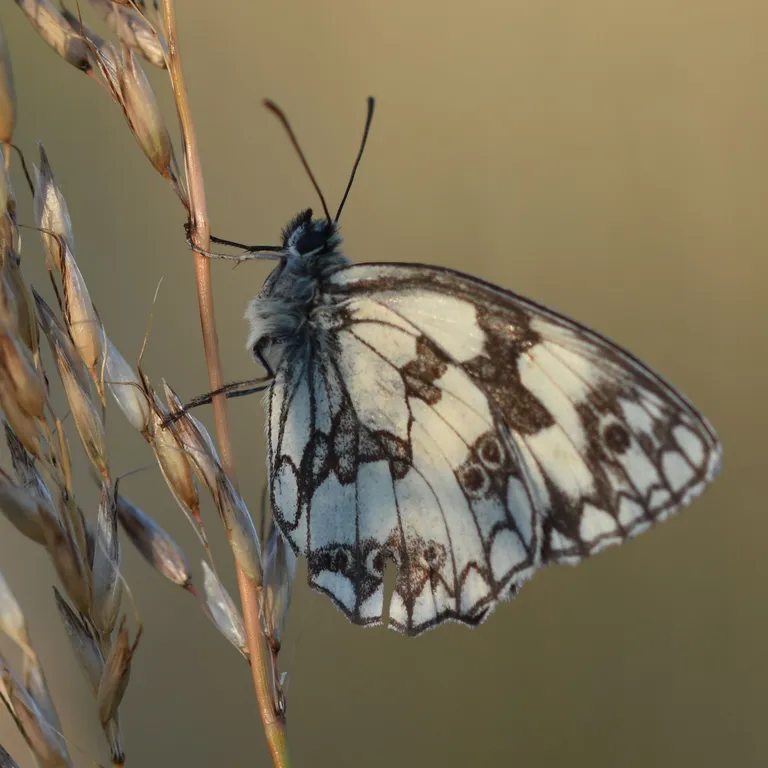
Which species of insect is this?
Melanargia galathea
